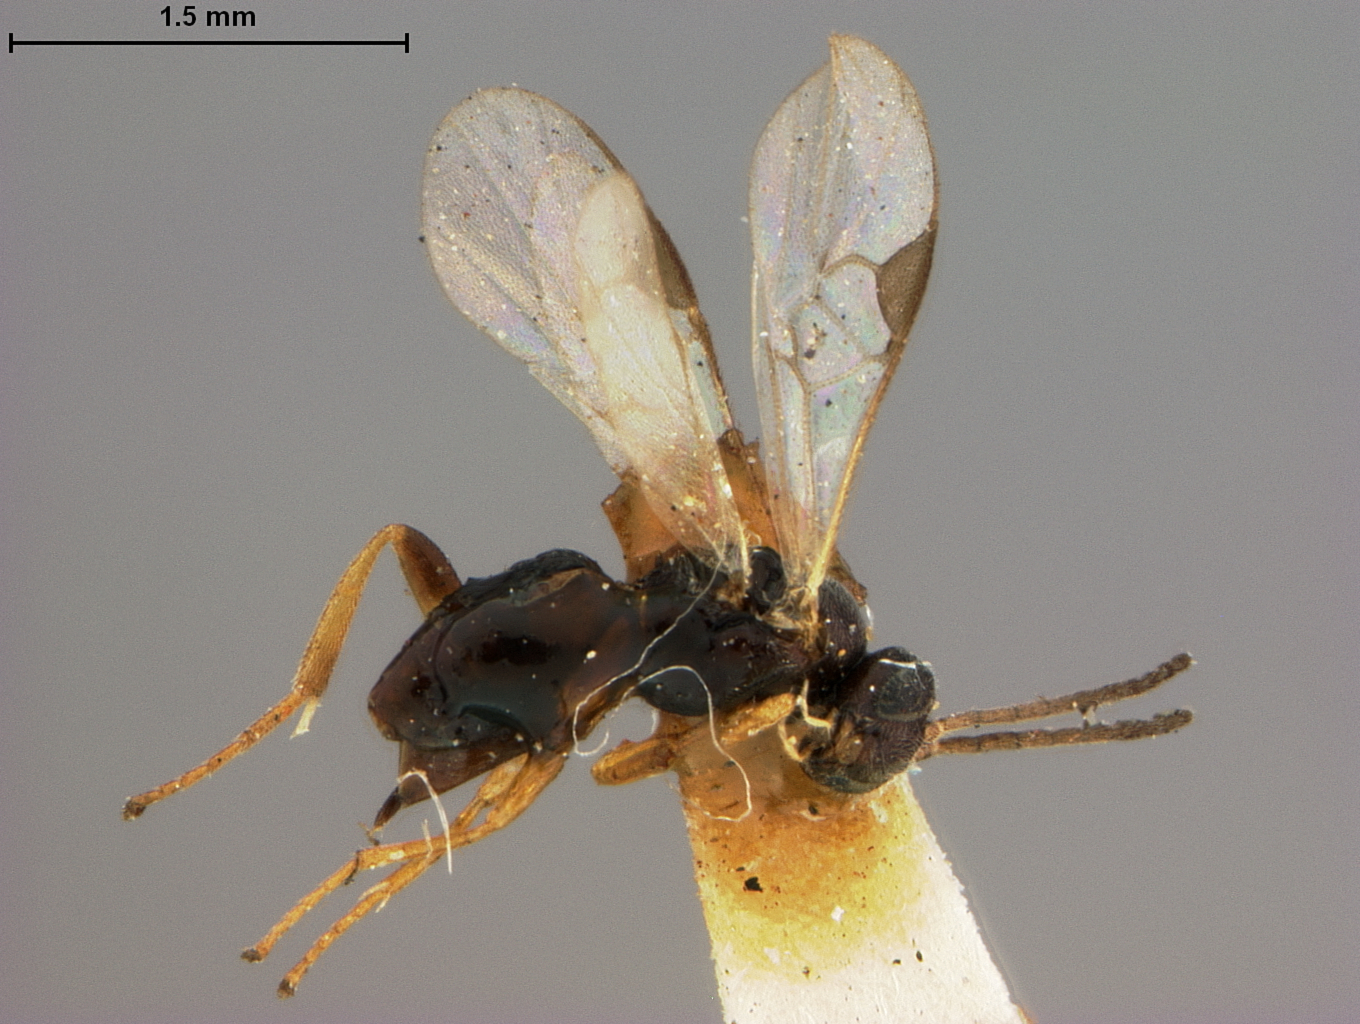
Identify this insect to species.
Apanteles euchaetis
